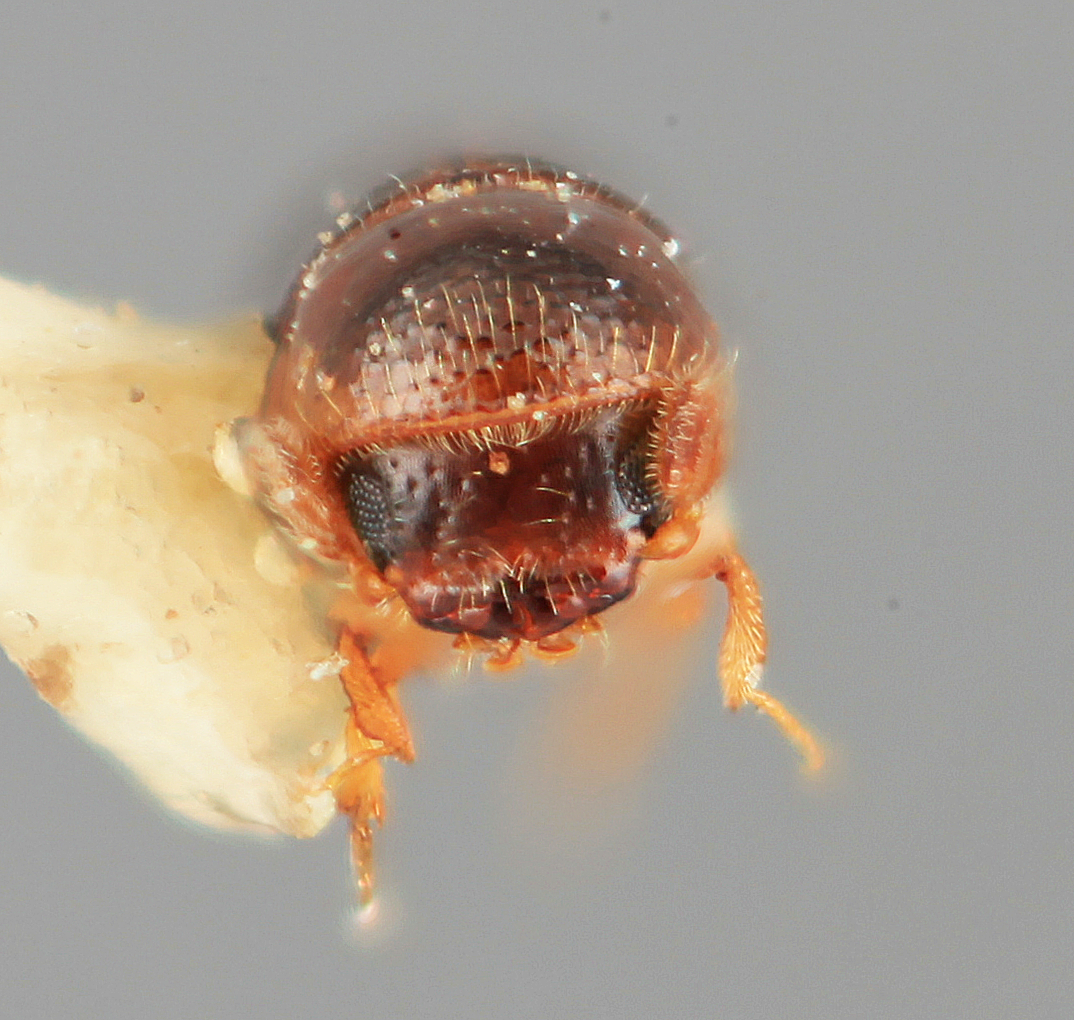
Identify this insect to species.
Gnathotrupes dilutus
